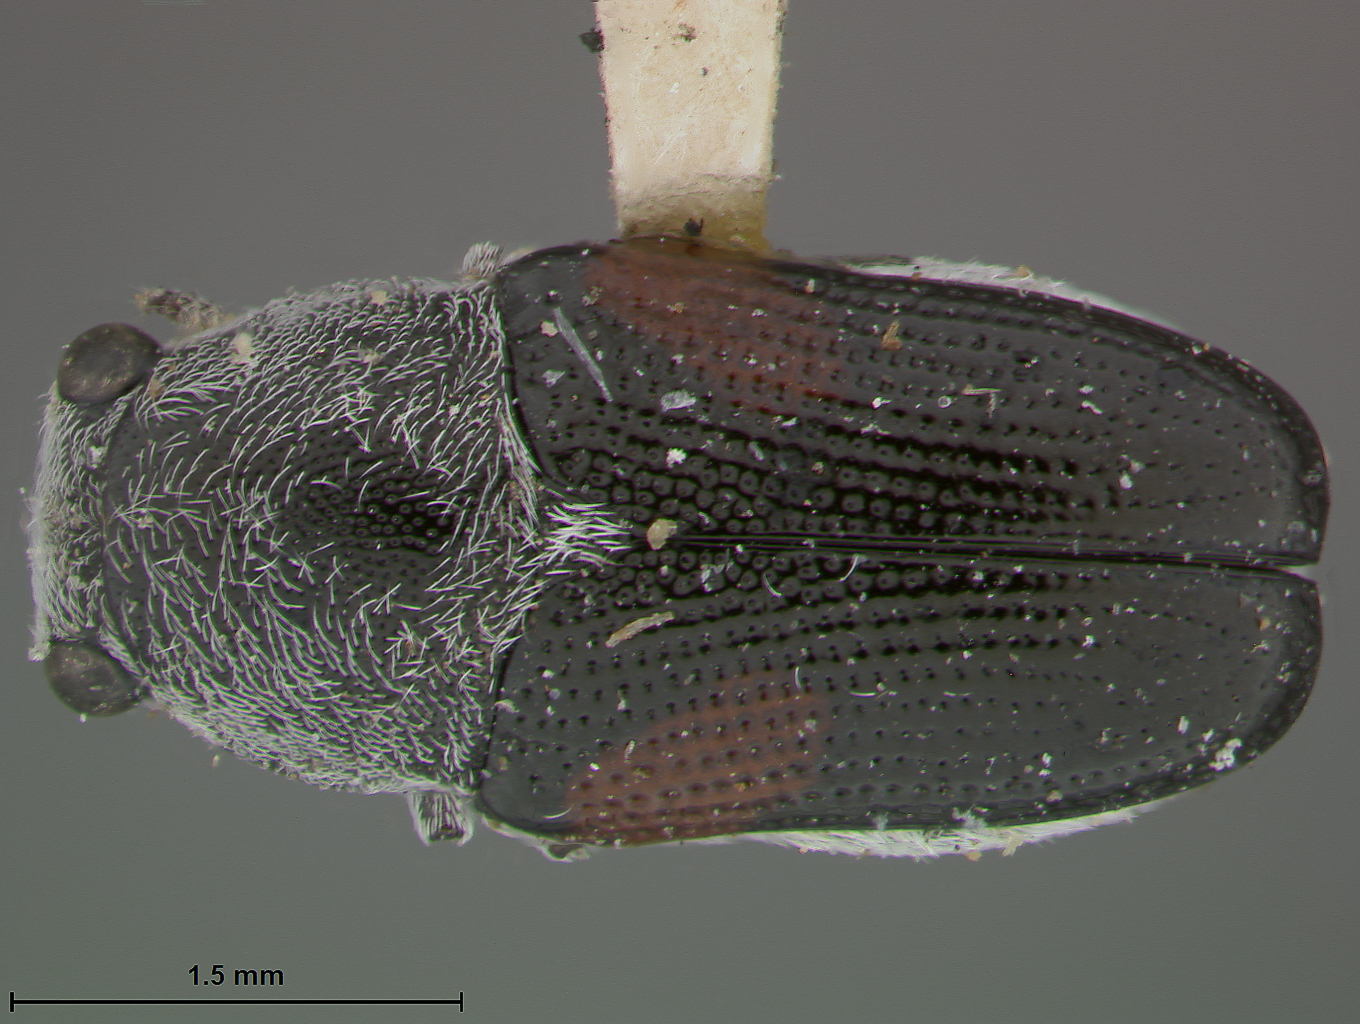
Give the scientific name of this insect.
Euryscopa robustella
